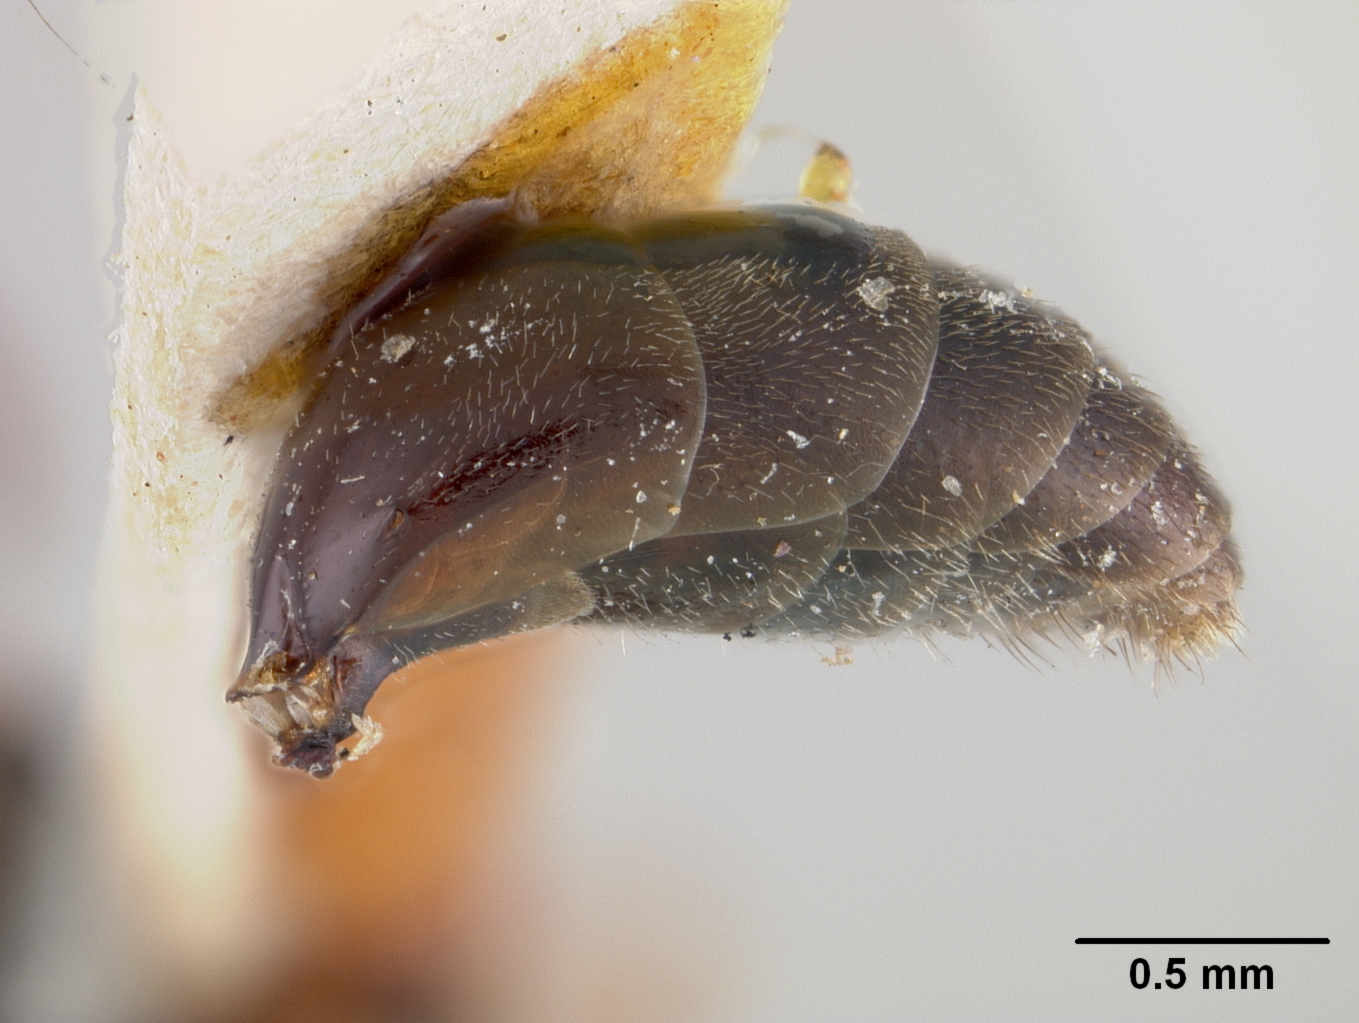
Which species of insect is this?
Prosopis minyra
